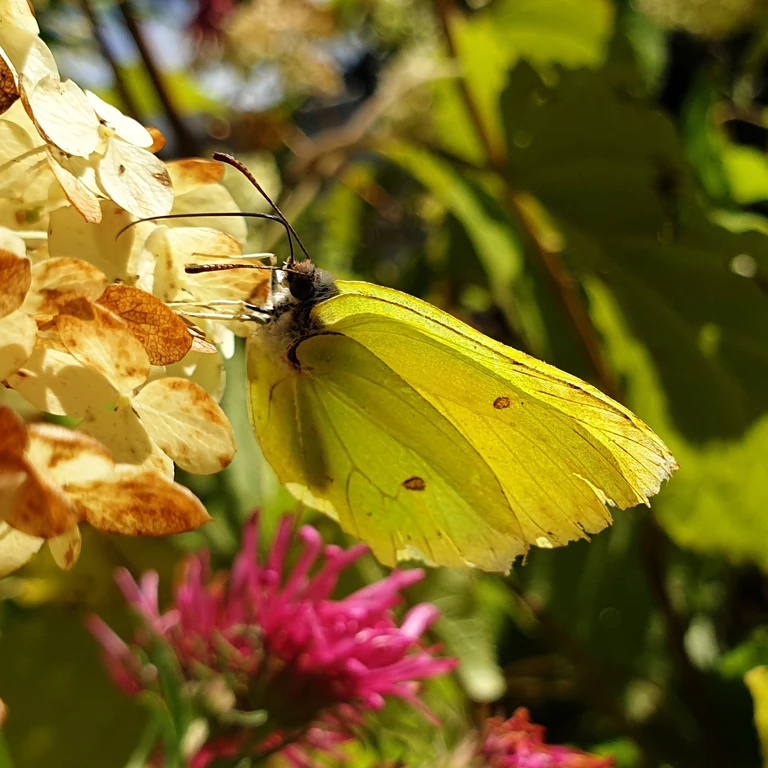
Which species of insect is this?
Gonepteryx rhamni
